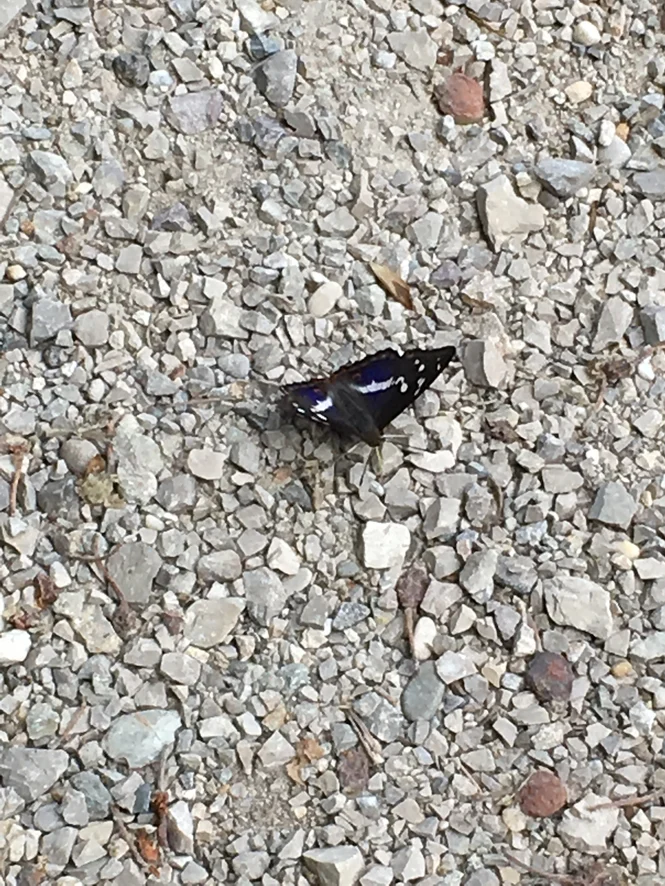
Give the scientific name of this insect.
Apatura iris
